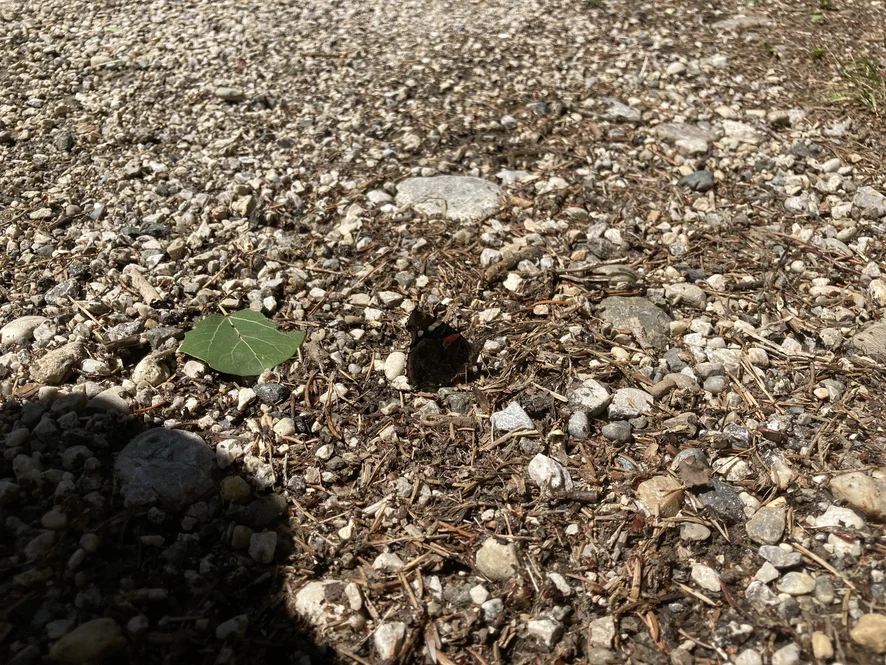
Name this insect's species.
Vanessa atalanta
